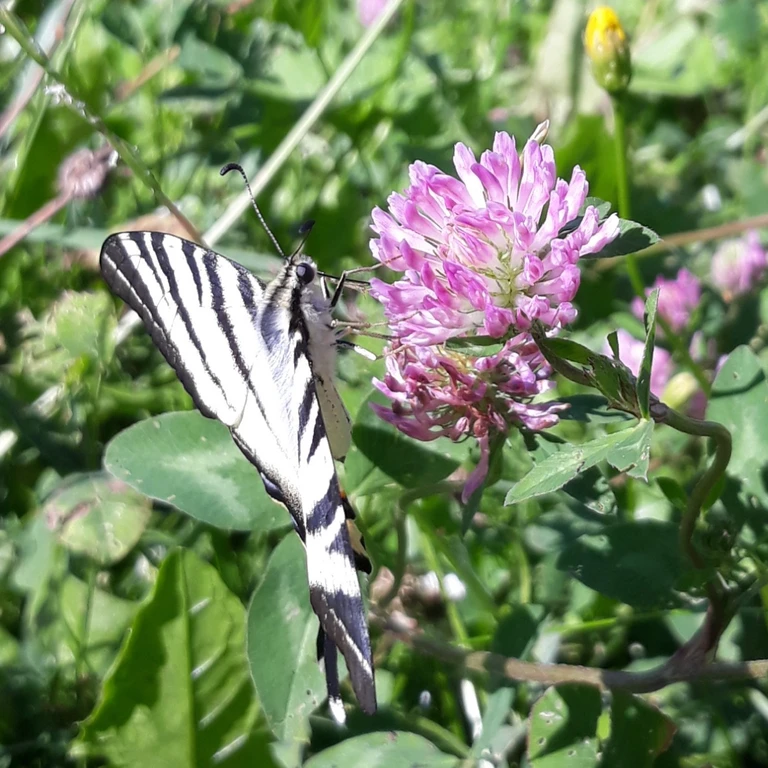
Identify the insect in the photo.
Iphiclides podalirius
